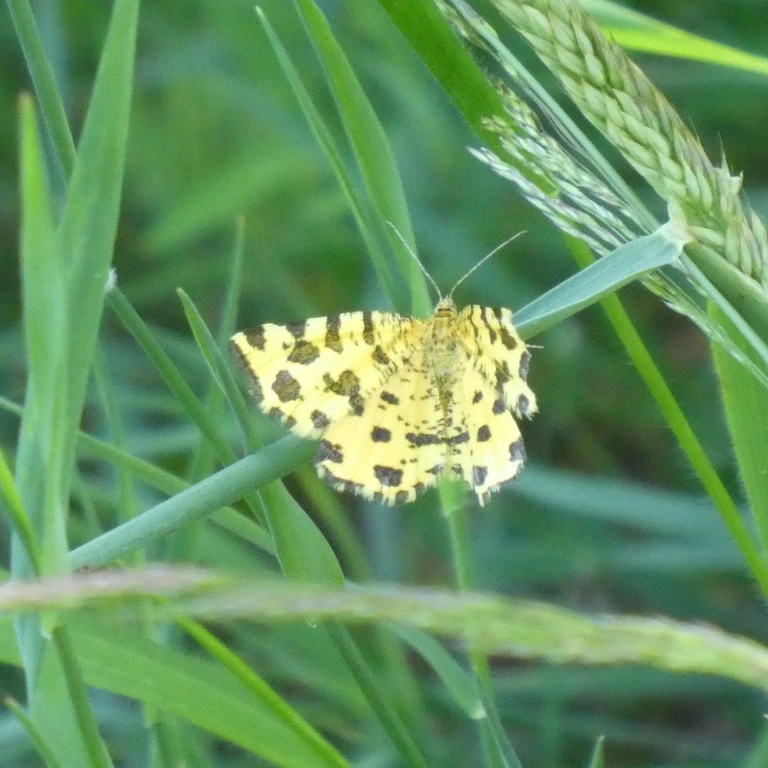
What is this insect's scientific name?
Pseudopanthera macularia
